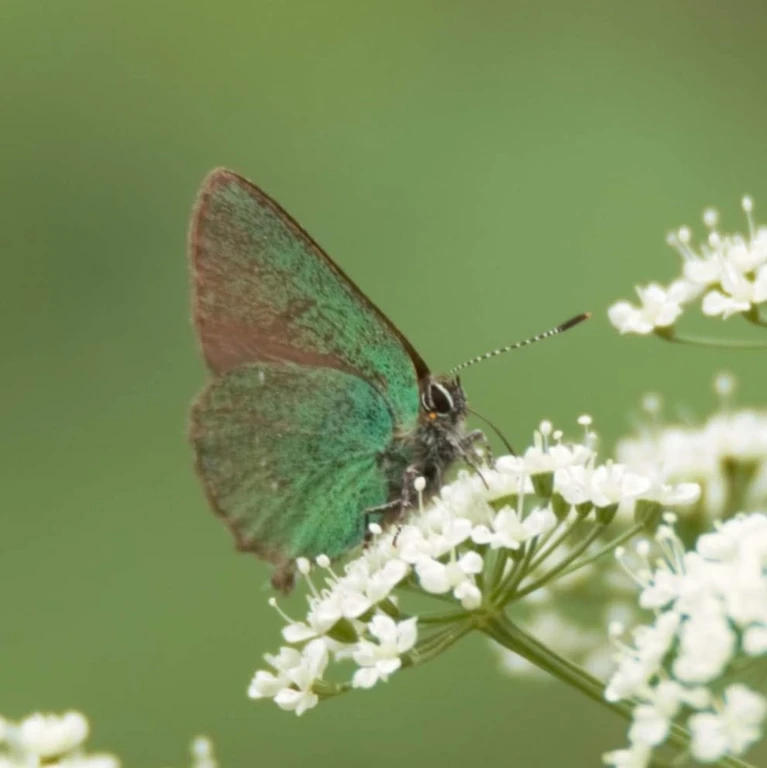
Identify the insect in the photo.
Callophrys rubi
